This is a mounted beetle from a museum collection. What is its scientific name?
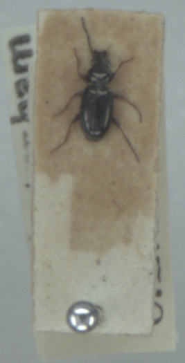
Bembidion lampros
